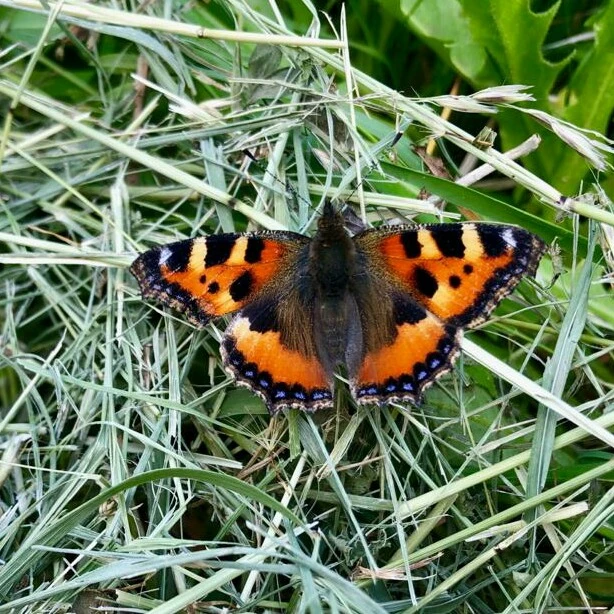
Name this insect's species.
Aglais urticae
